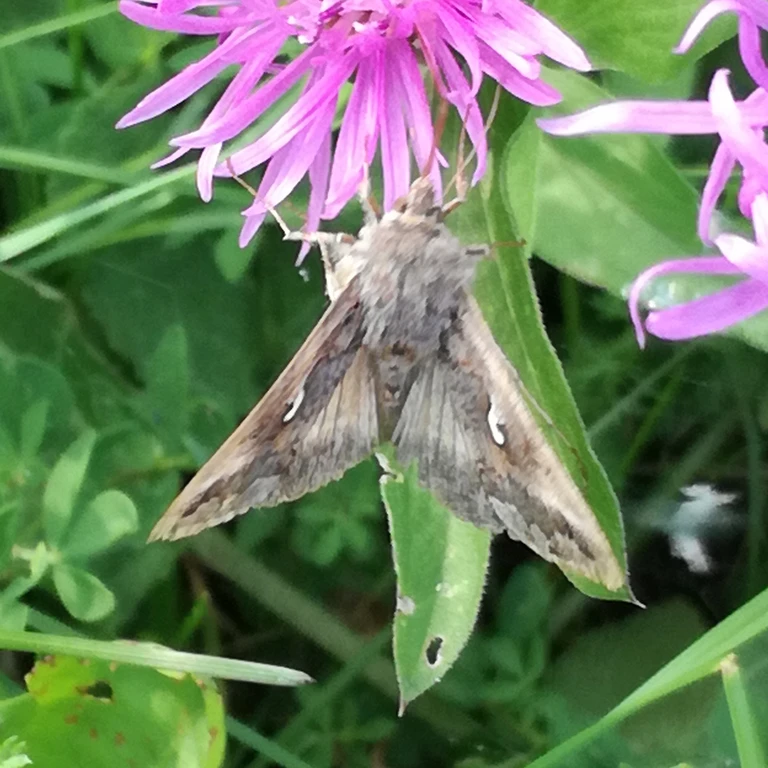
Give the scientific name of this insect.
Autographa gamma
